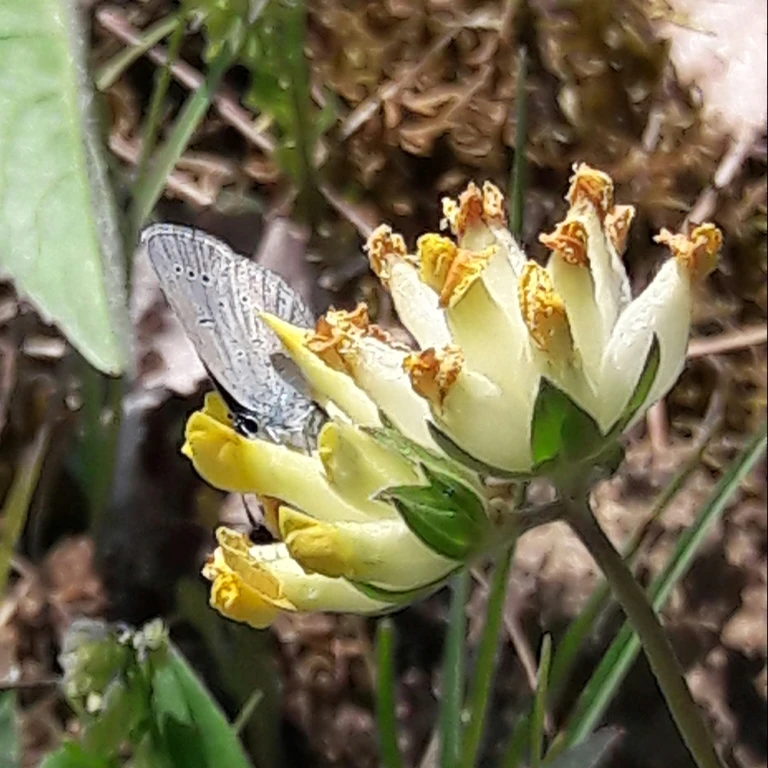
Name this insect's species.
Cupido minimus
